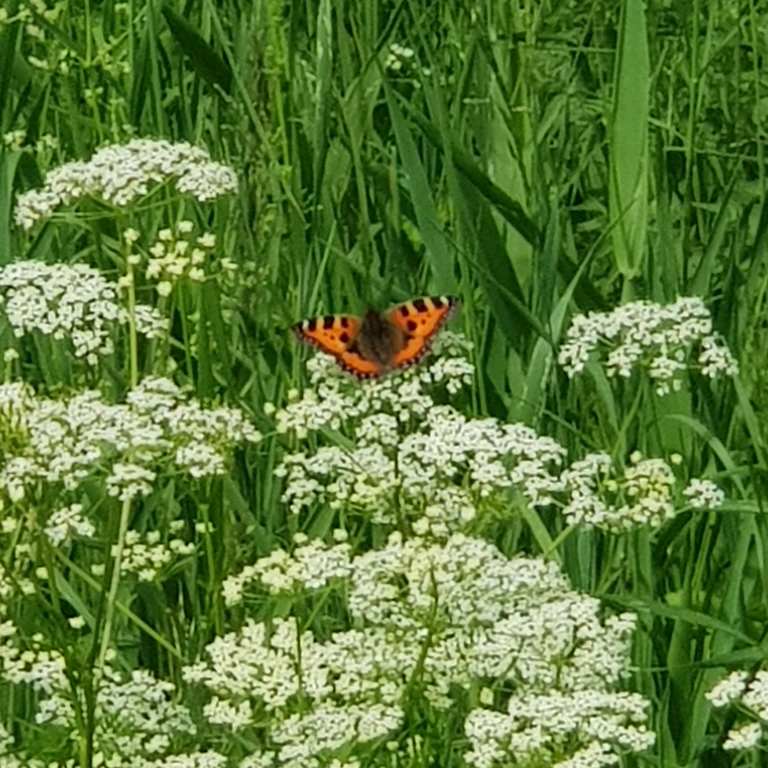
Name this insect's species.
Aglais urticae
